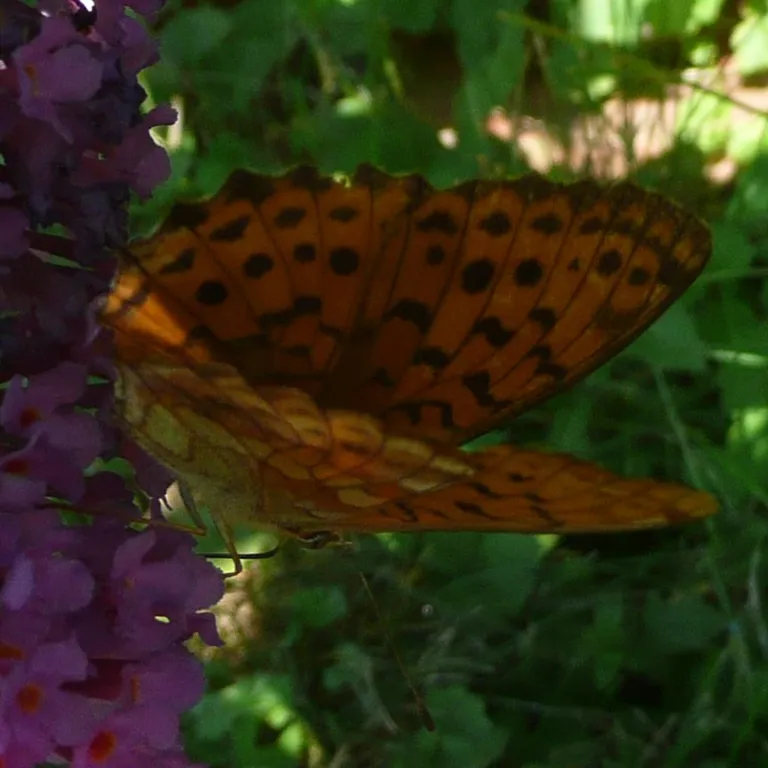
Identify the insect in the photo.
Brenthis daphne
